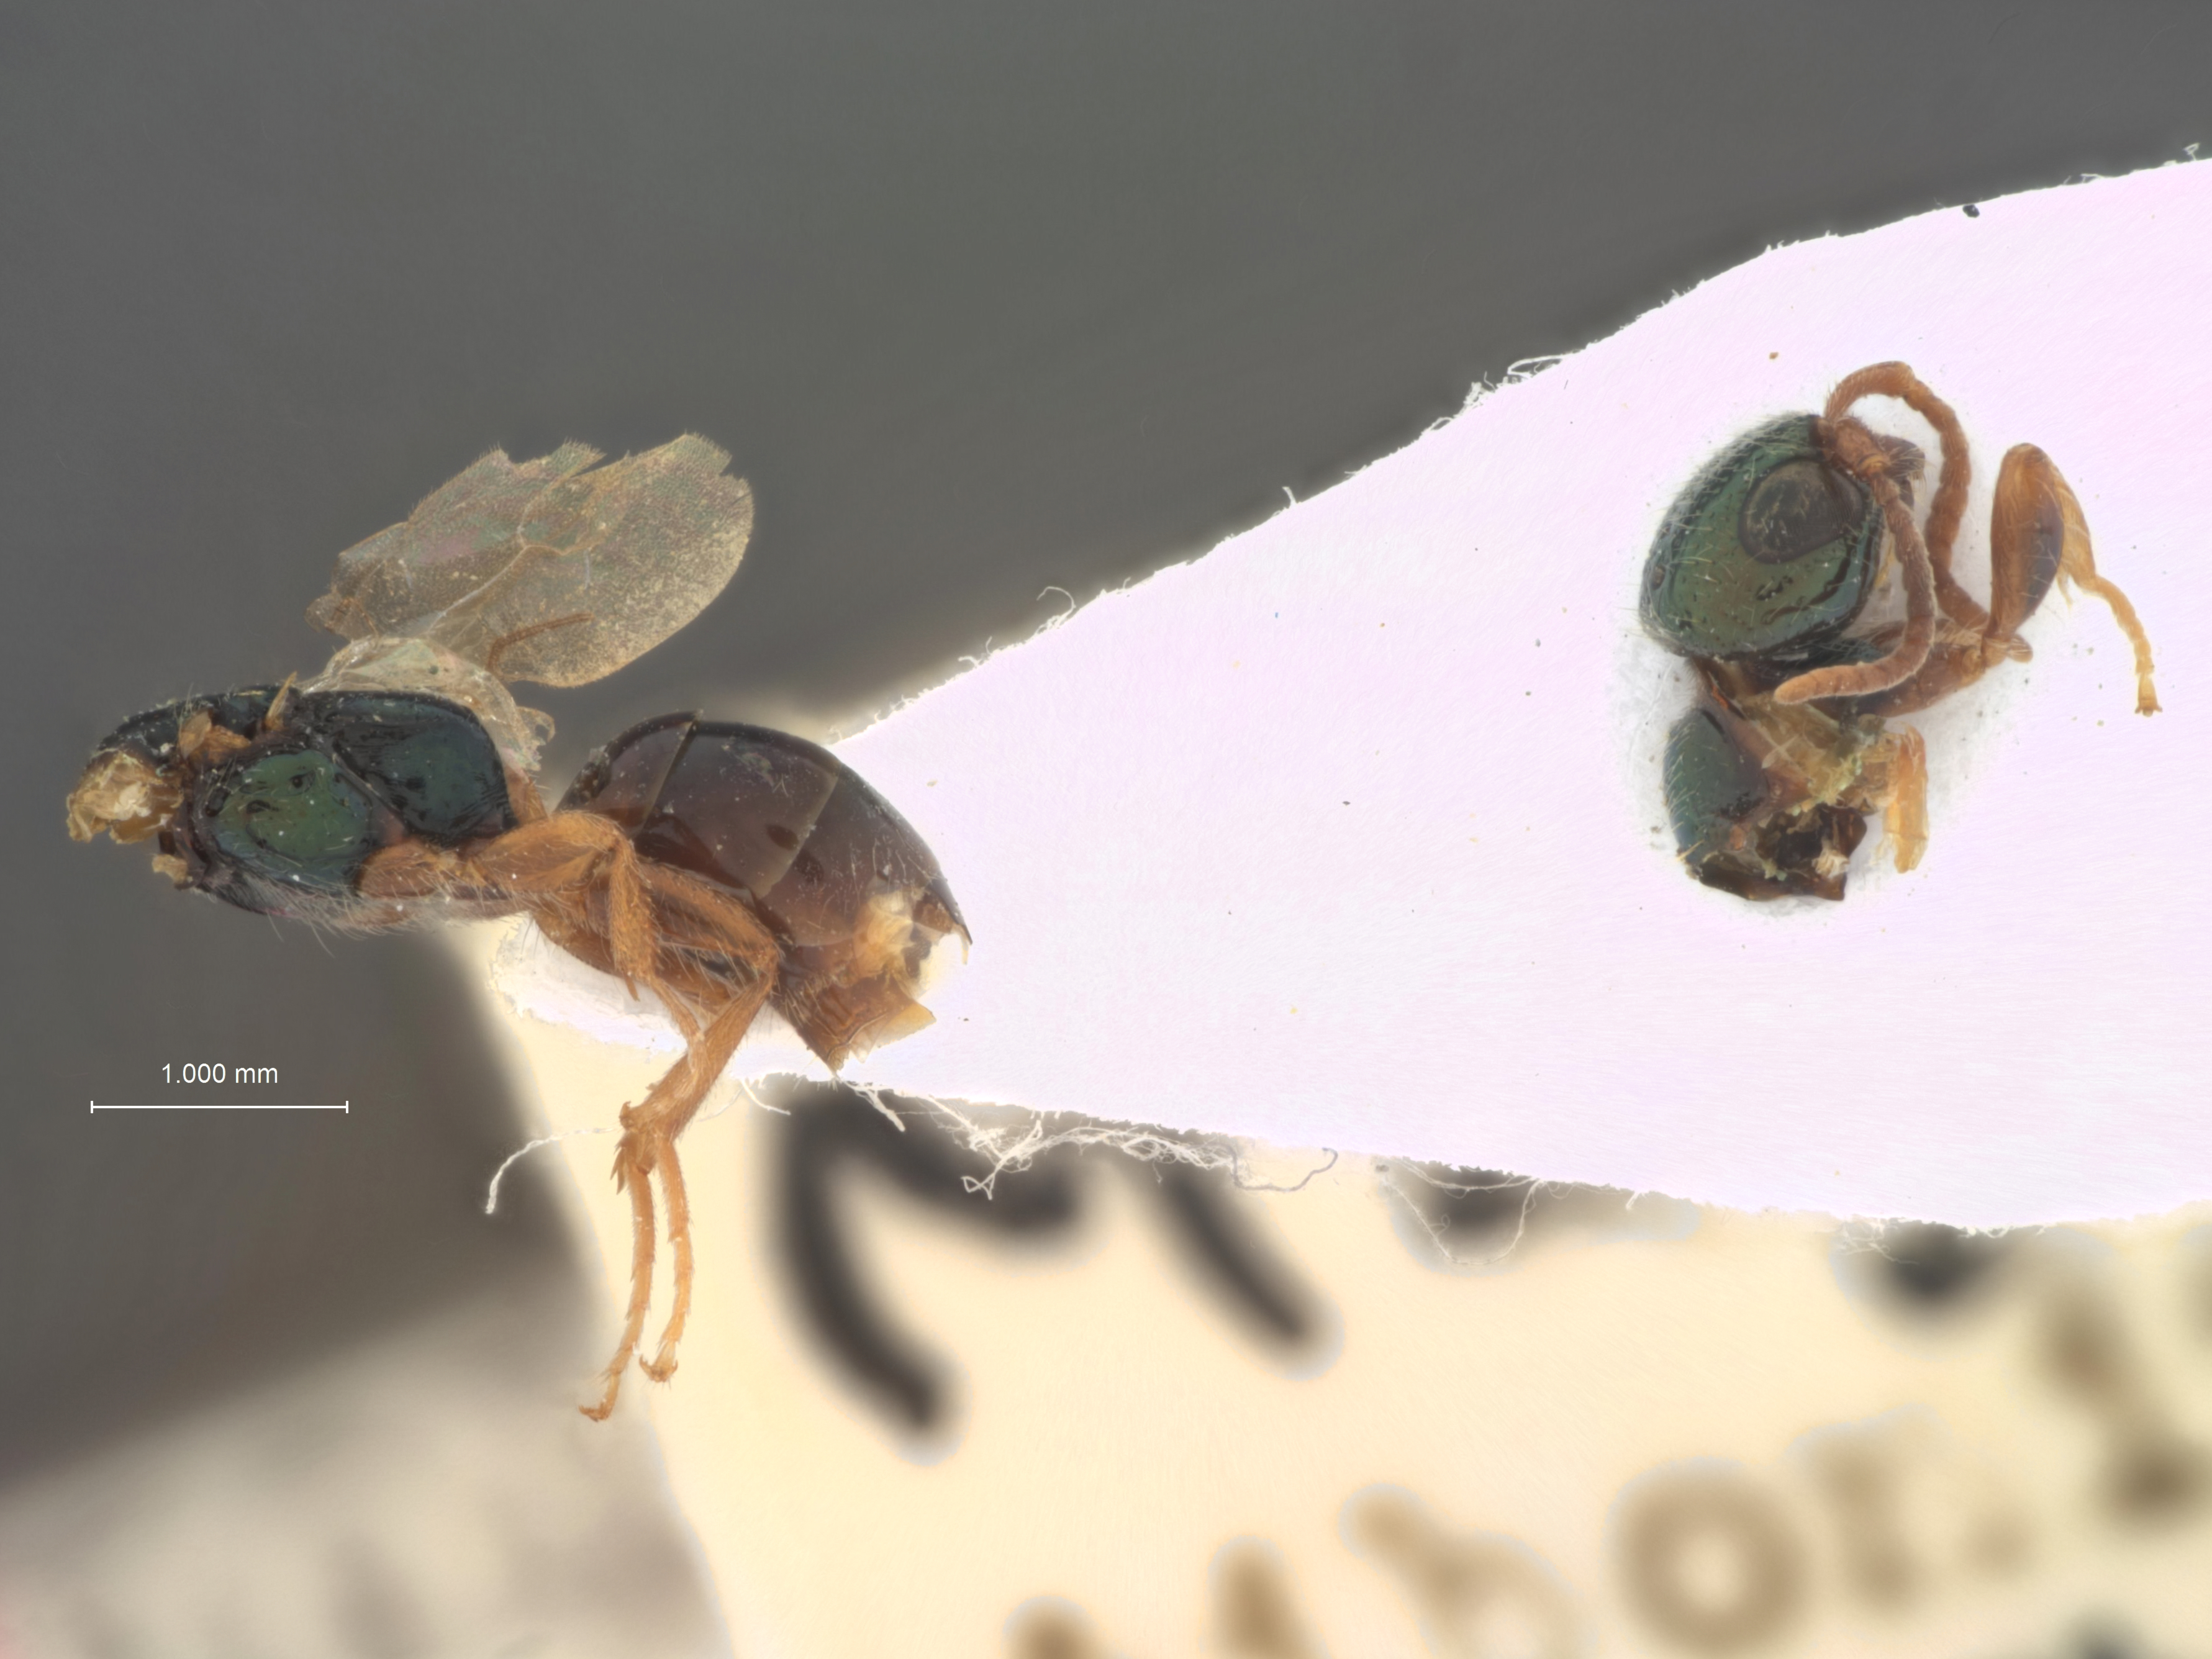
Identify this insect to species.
Anisepyris portoricensis
